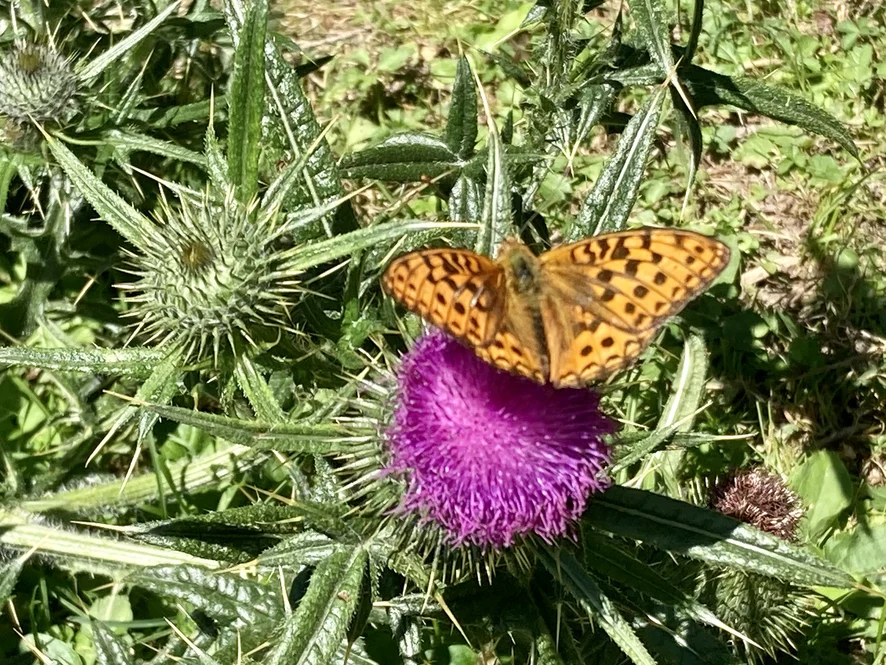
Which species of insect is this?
Fabriciana adippe
